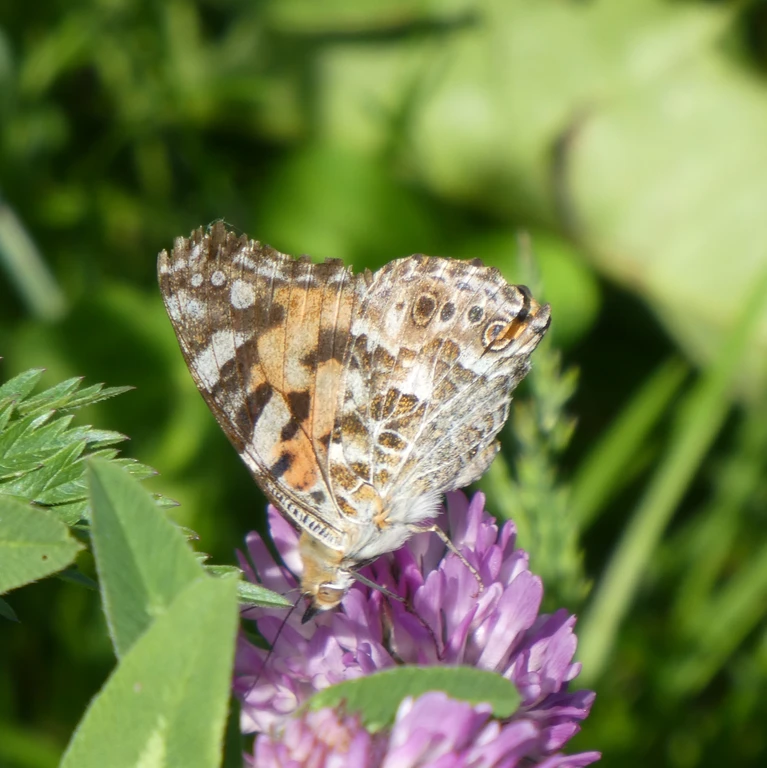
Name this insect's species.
Vanessa cardui
